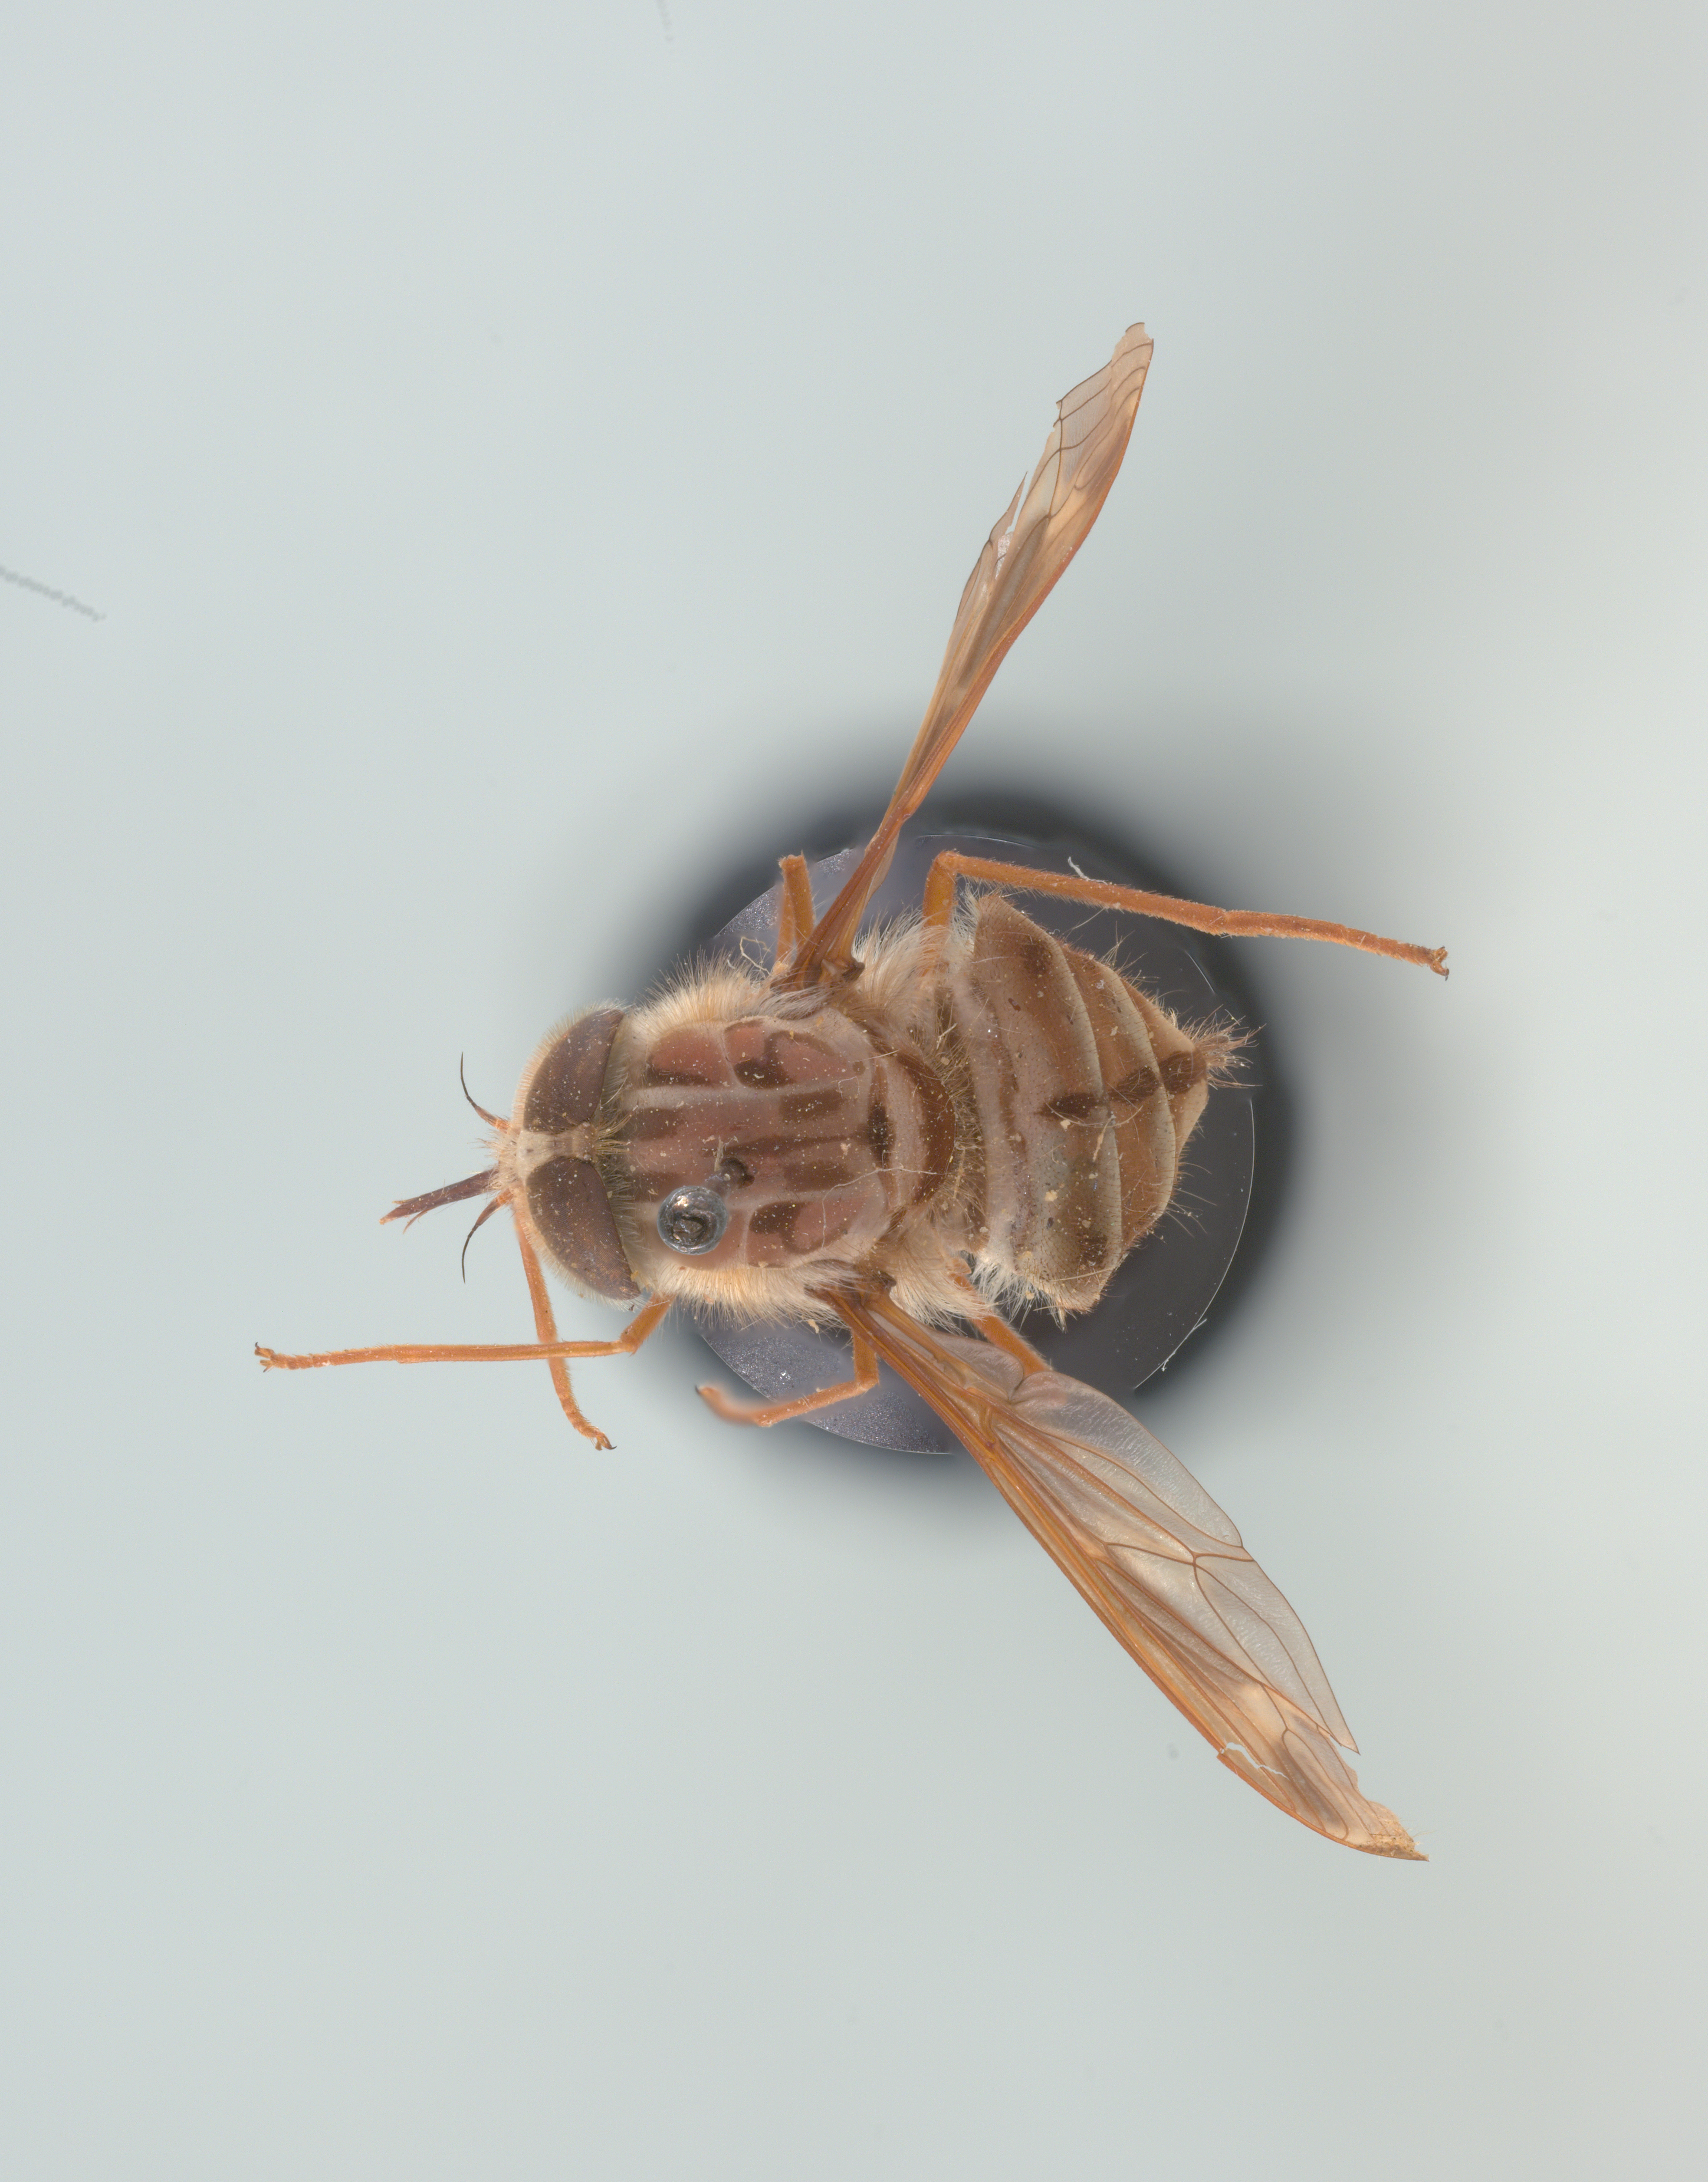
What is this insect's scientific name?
Hirmoneura nubipennis (also Trichophthalma nubipennis)
